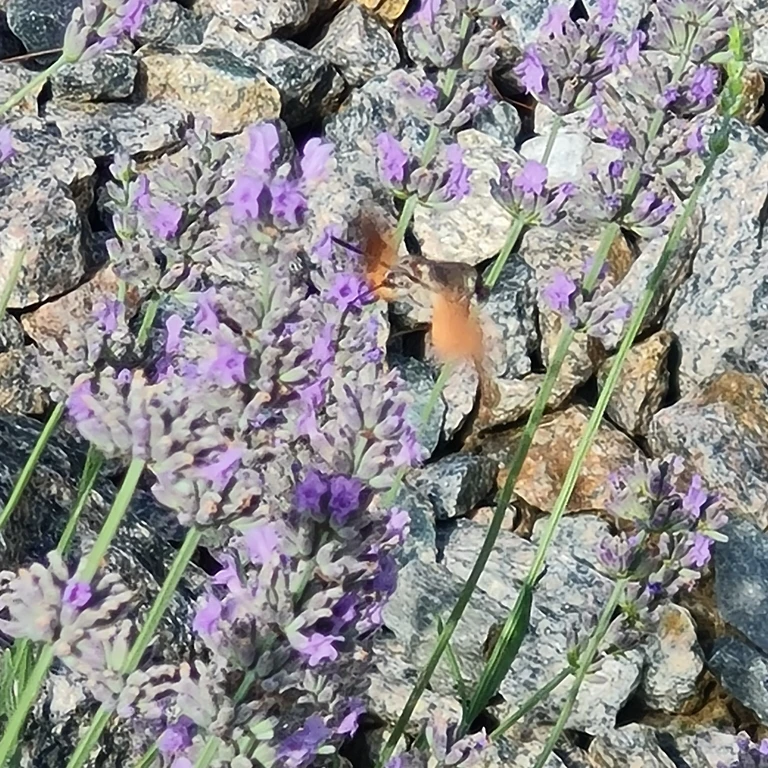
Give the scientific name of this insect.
Macroglossum stellatarum
